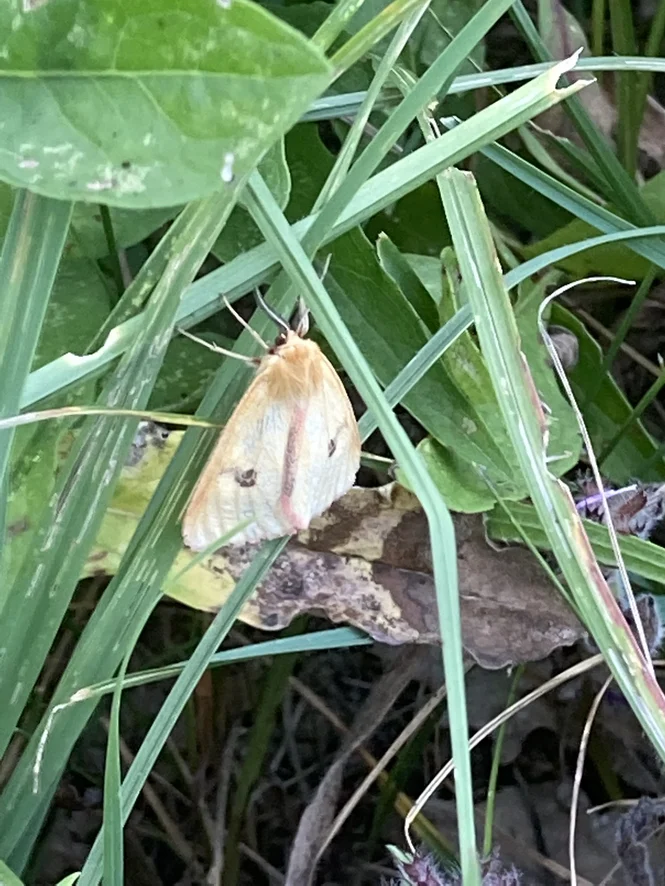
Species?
Diacrisia sannio
